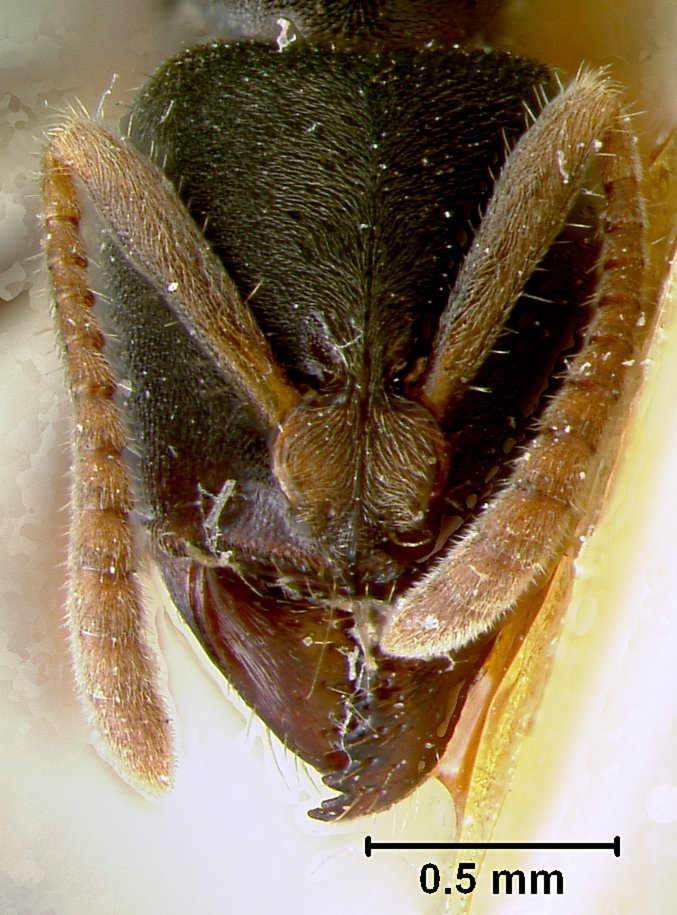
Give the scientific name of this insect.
Ponera cognata
